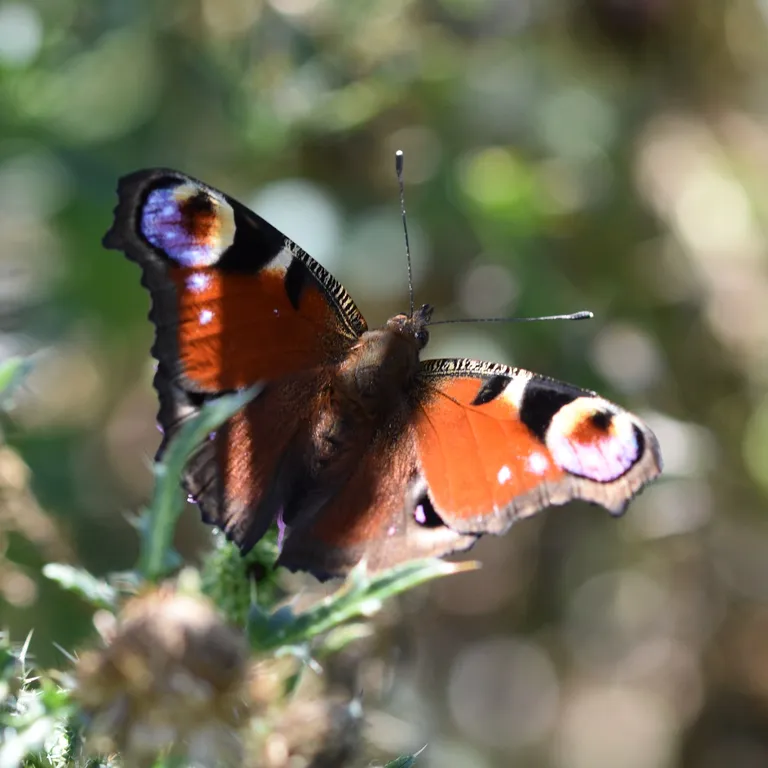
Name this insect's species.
Aglais io
